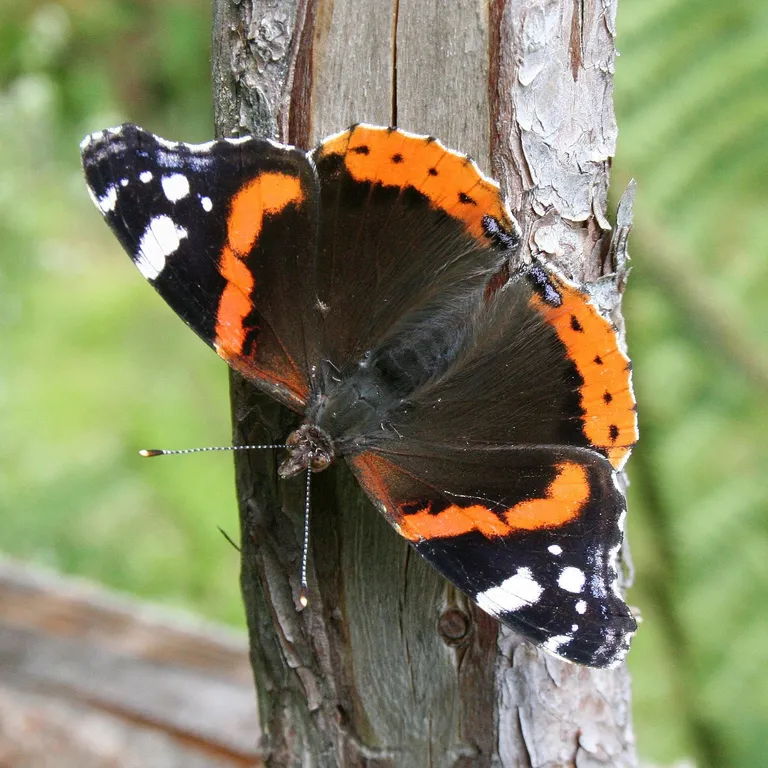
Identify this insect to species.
Vanessa atalanta
